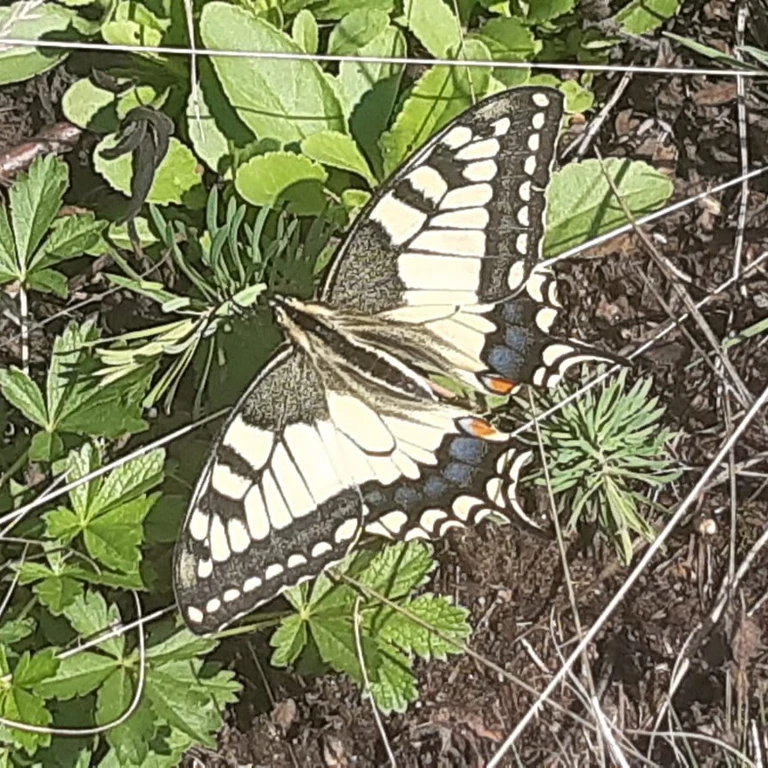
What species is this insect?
Papilio machaon
